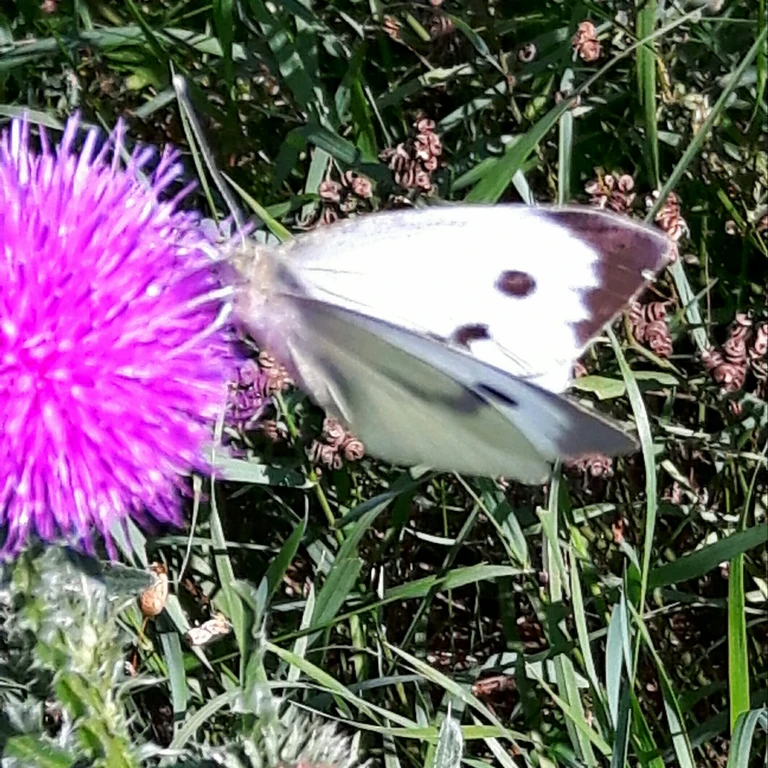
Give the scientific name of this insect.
Pieris brassicae
